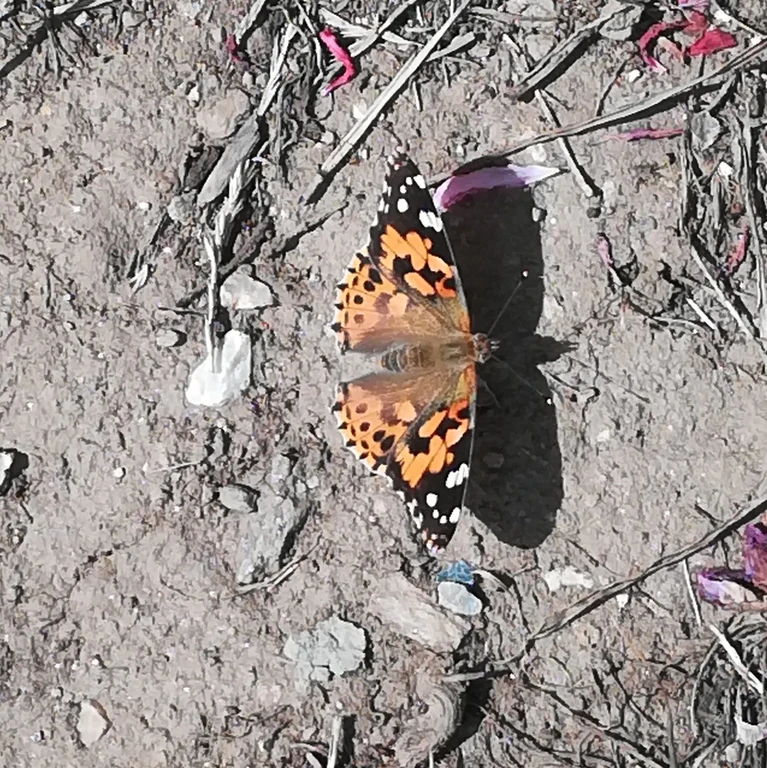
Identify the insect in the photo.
Vanessa cardui
